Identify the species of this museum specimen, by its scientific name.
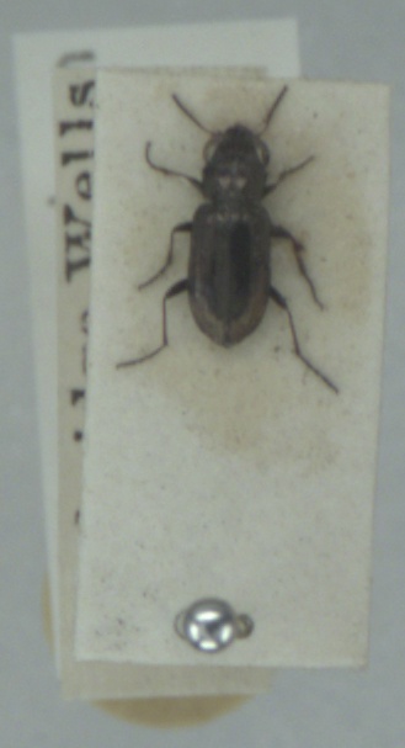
Notiophilus quadripunctatus
